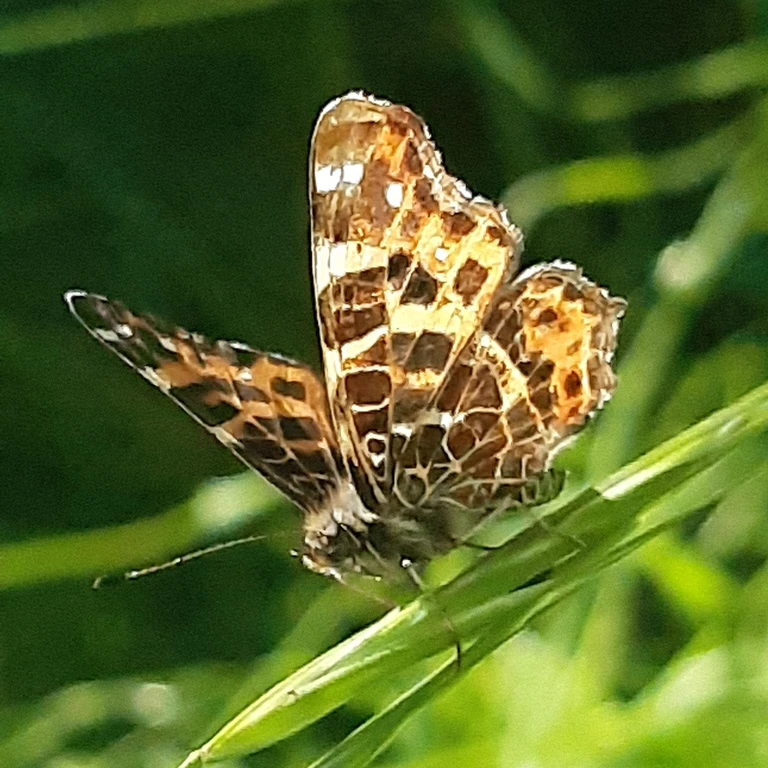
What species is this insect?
Araschnia levana
